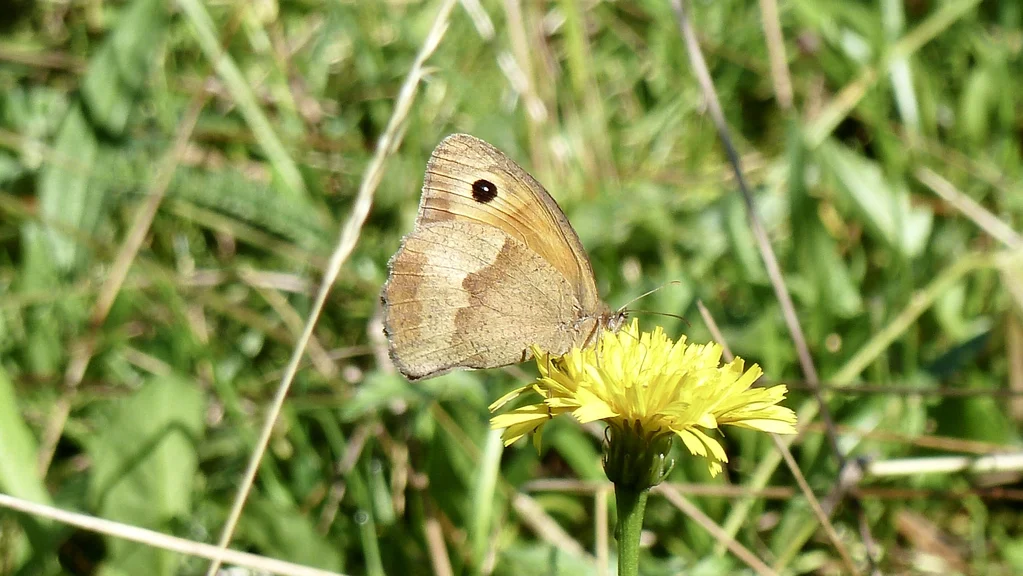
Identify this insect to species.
Maniola jurtina
